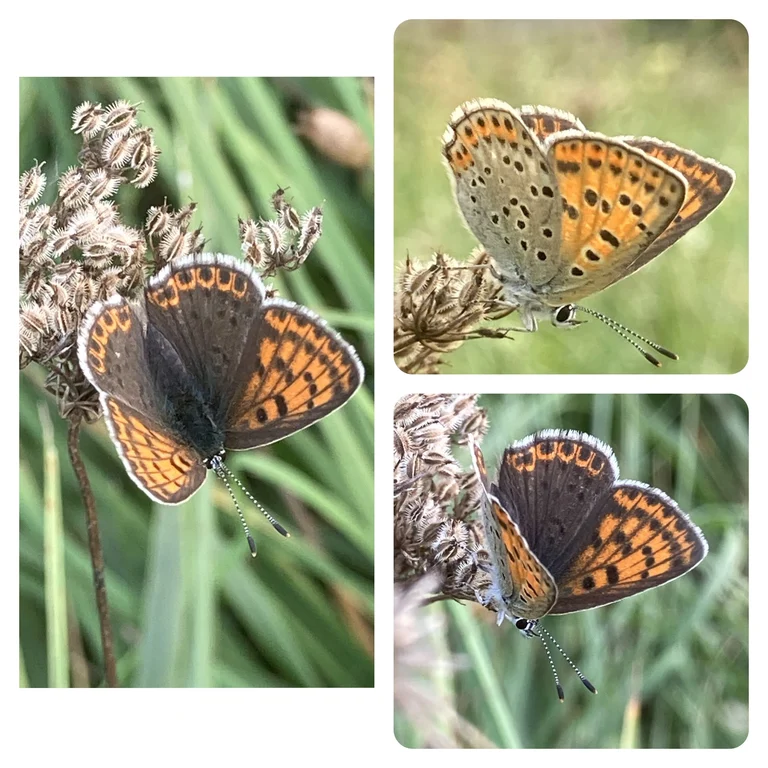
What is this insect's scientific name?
Lycaena tityrus (also Loweia tityrus)
